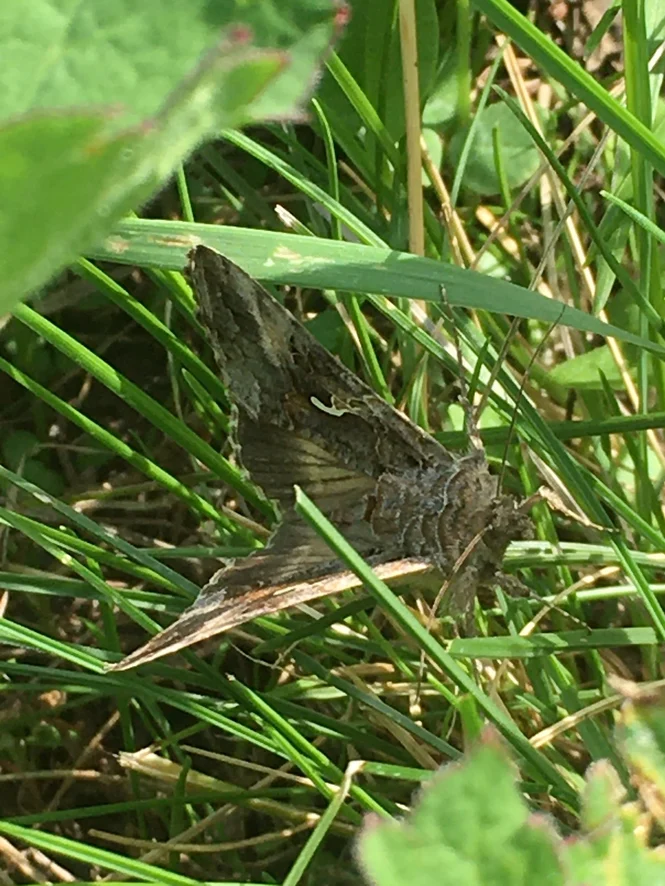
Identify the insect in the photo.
Autographa gamma
